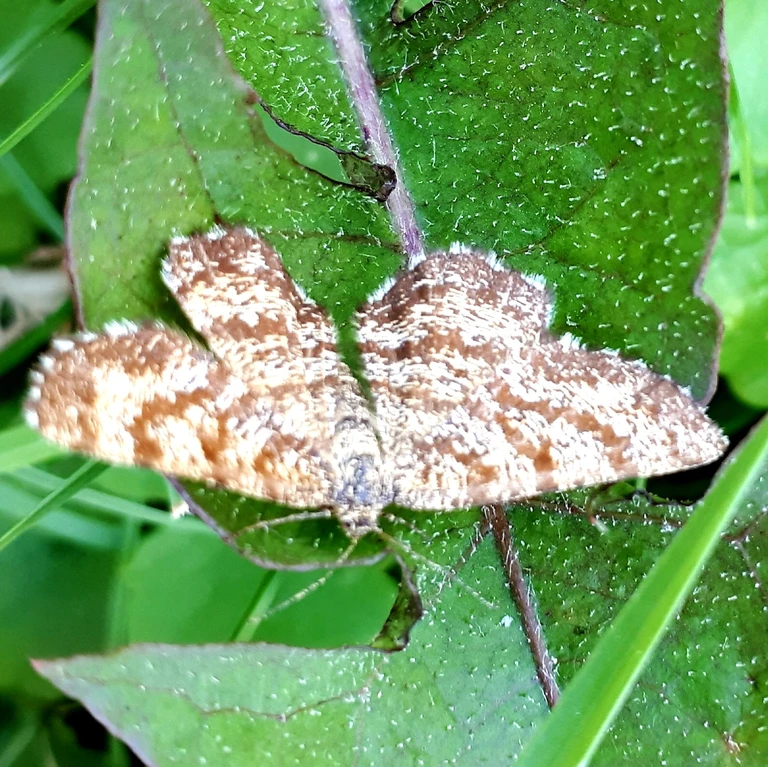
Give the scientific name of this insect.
Ematurga atomaria
